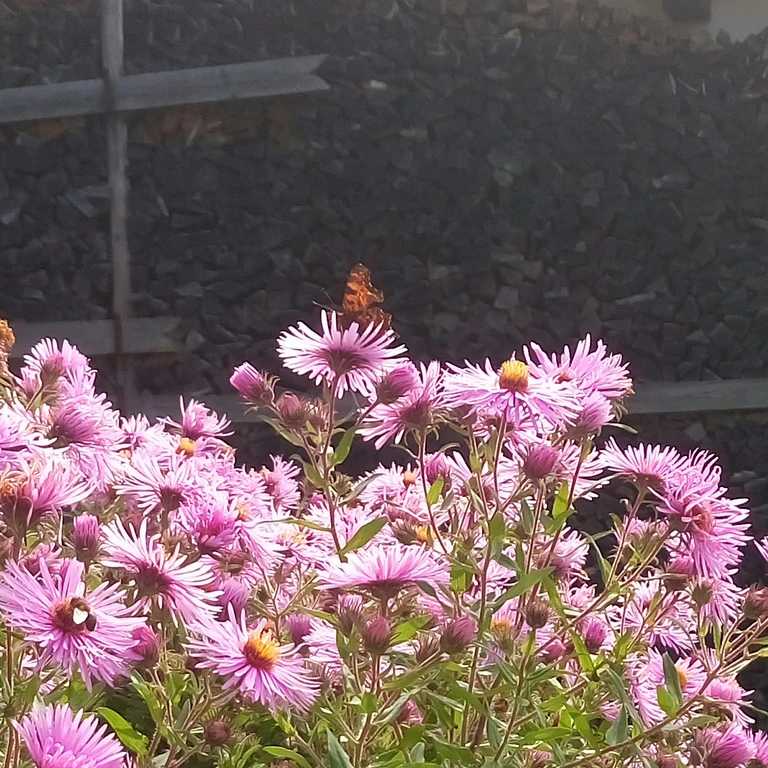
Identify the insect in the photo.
Polygonia c-album
